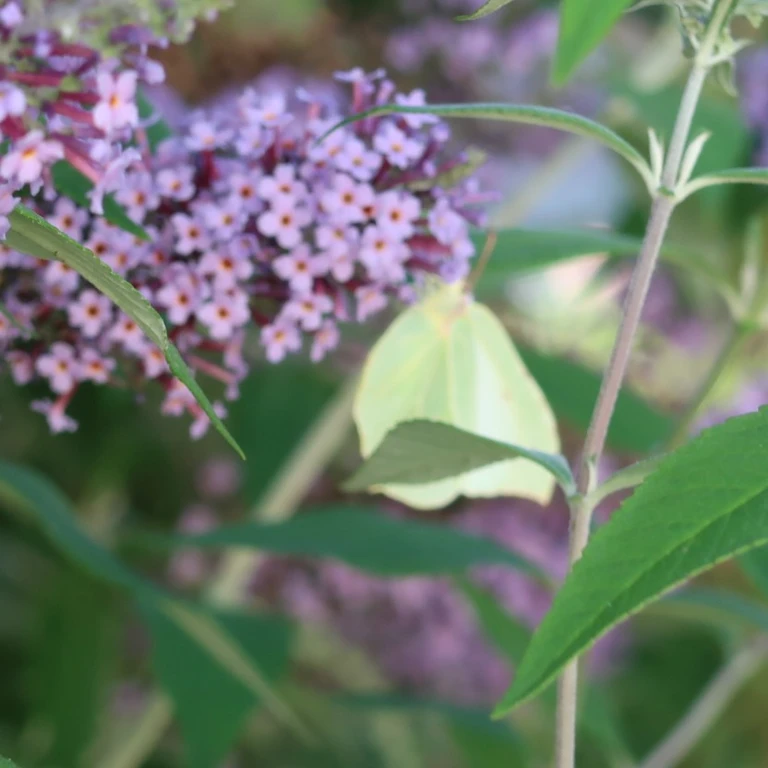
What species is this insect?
Gonepteryx rhamni
